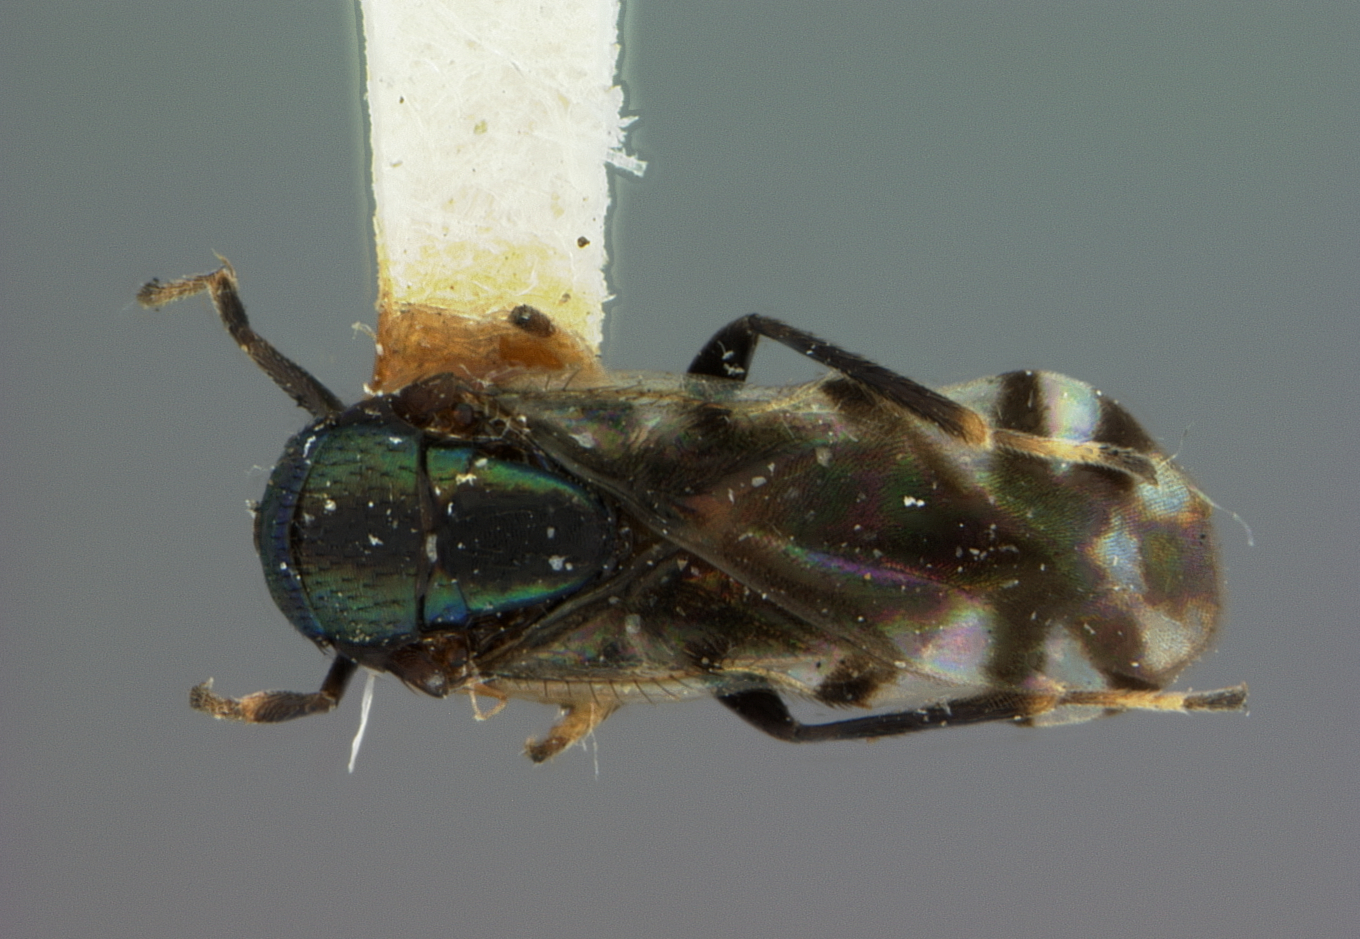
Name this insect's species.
Cerapteroceriodes japonicus
